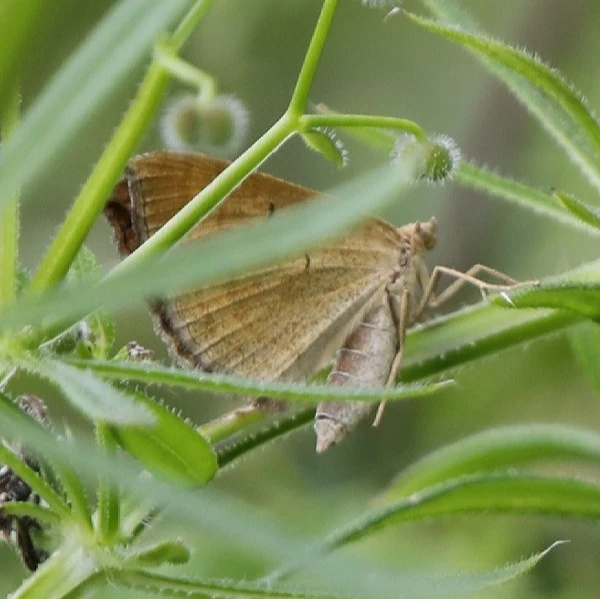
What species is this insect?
Euclidia glyphica
